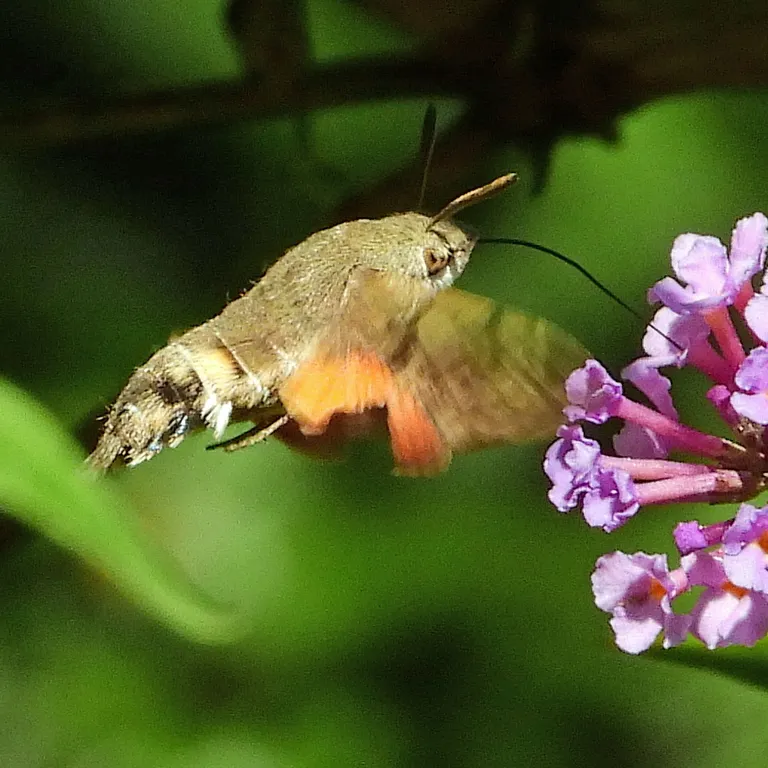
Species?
Macroglossum stellatarum
